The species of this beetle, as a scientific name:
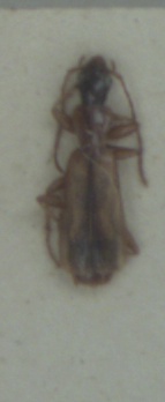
Paradromius longiceps
